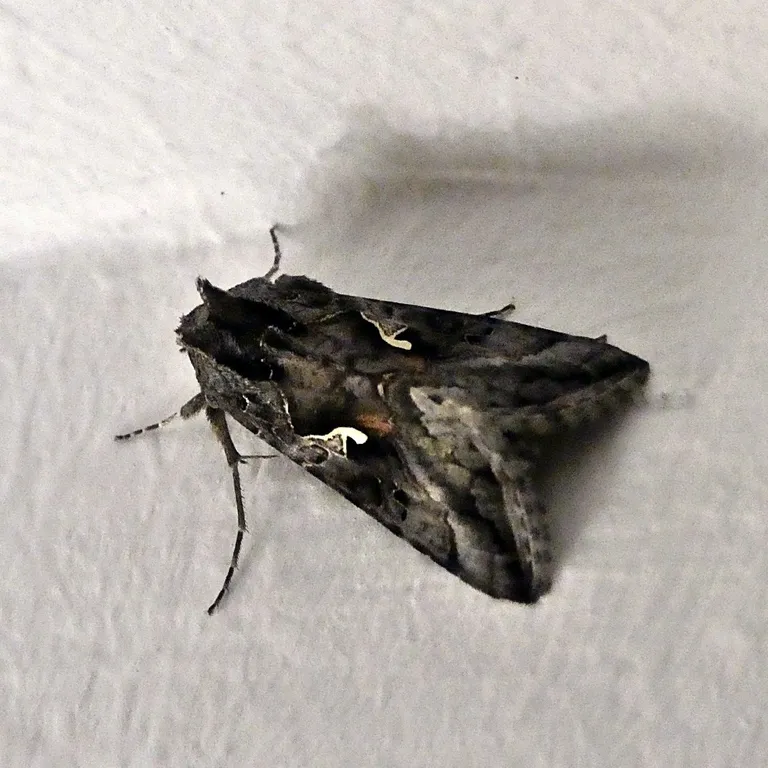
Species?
Autographa gamma
